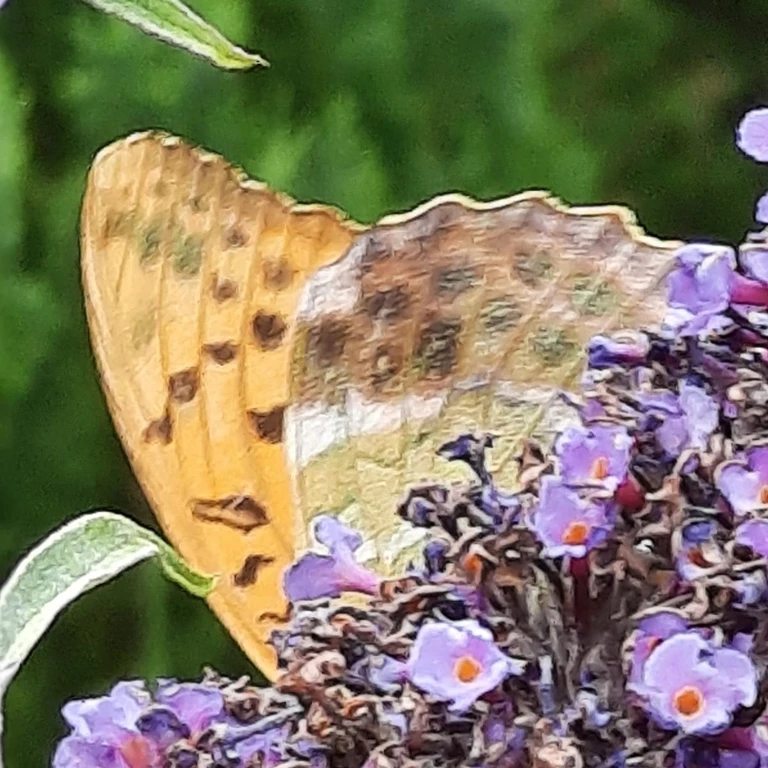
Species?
Argynnis paphia
